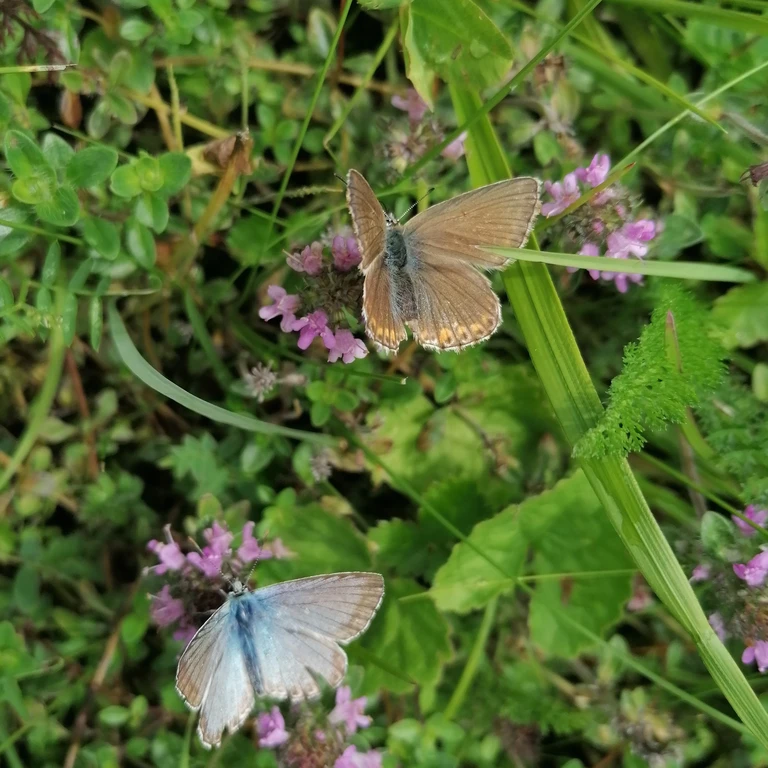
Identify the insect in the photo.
Lysandra coridon
